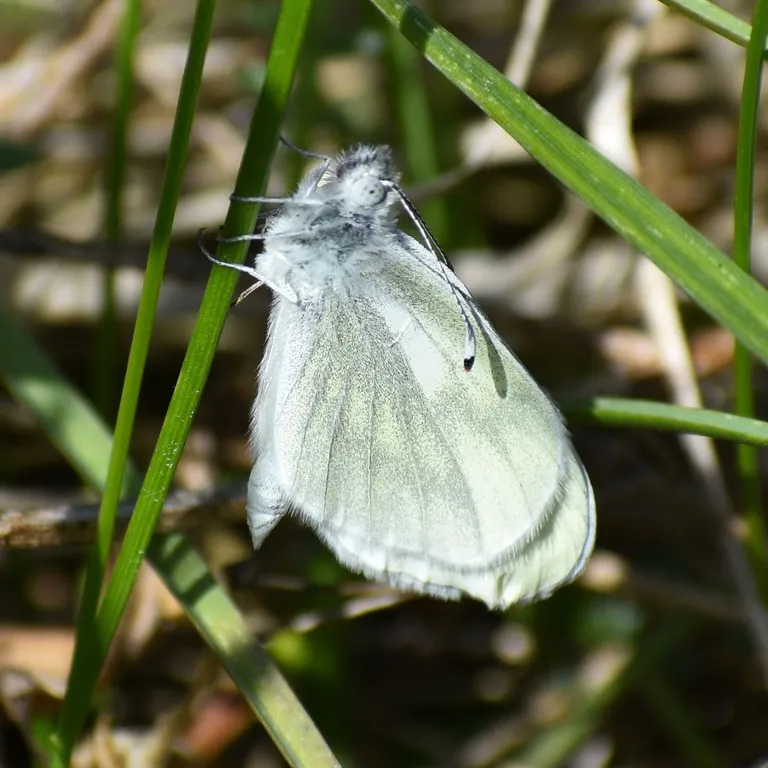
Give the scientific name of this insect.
Leptidea sinapis/juvernica
